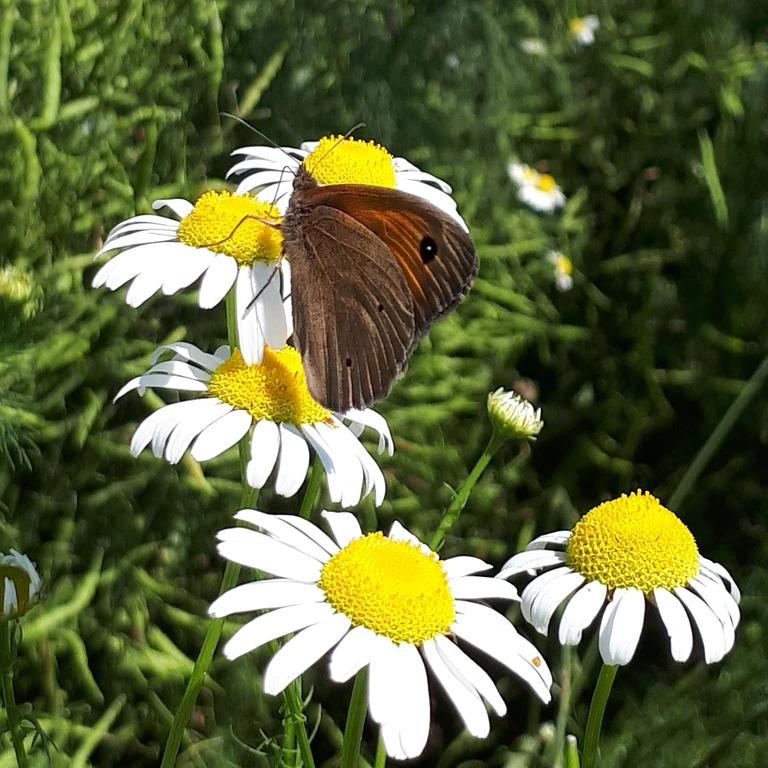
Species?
Maniola jurtina
